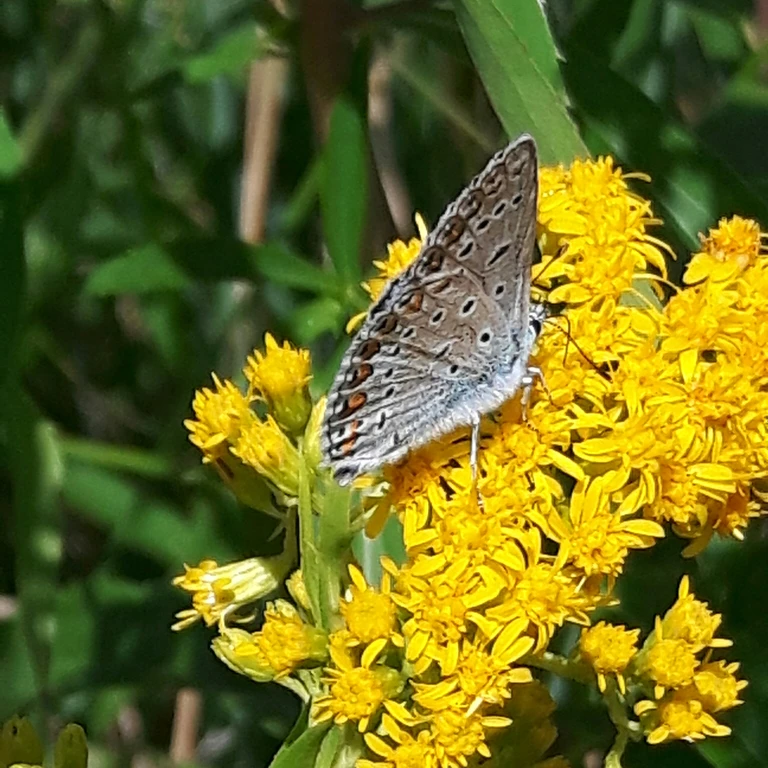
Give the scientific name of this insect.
Polyommatus icarus
